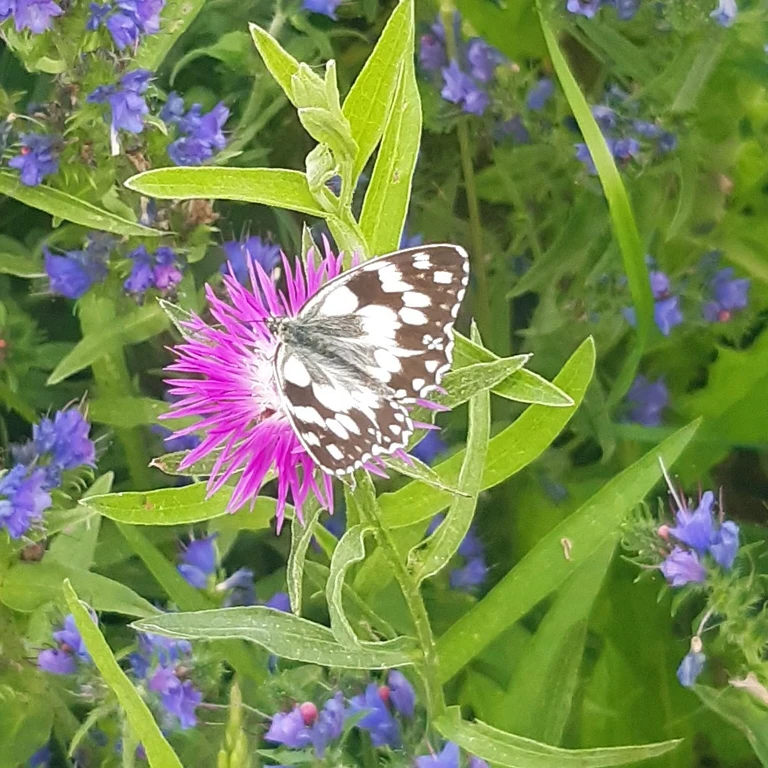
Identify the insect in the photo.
Melanargia galathea
